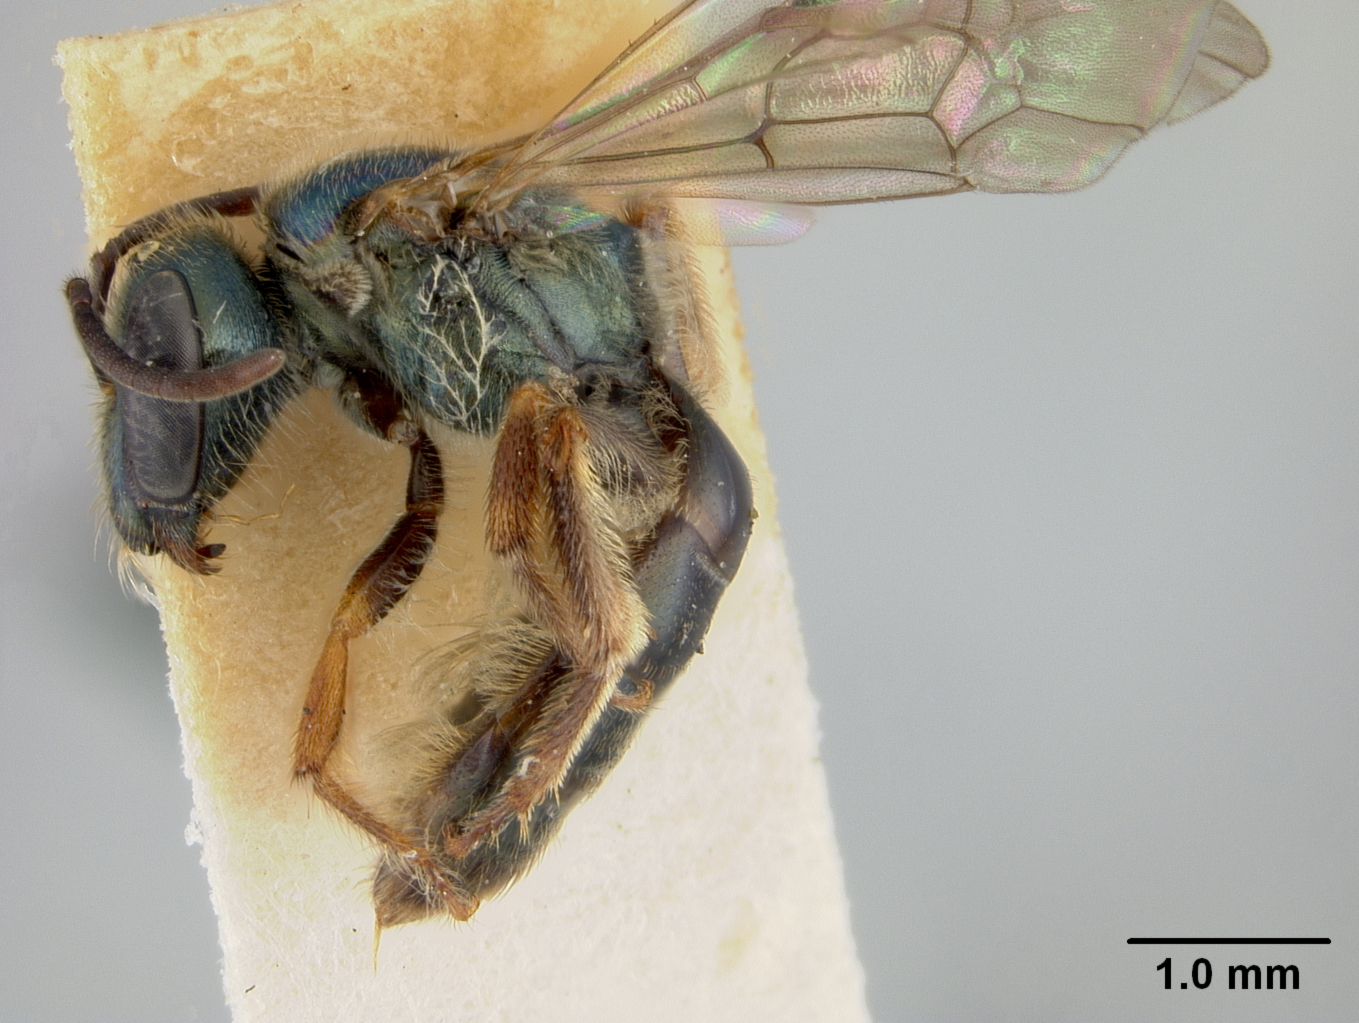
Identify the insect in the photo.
Halictus suvaensis
